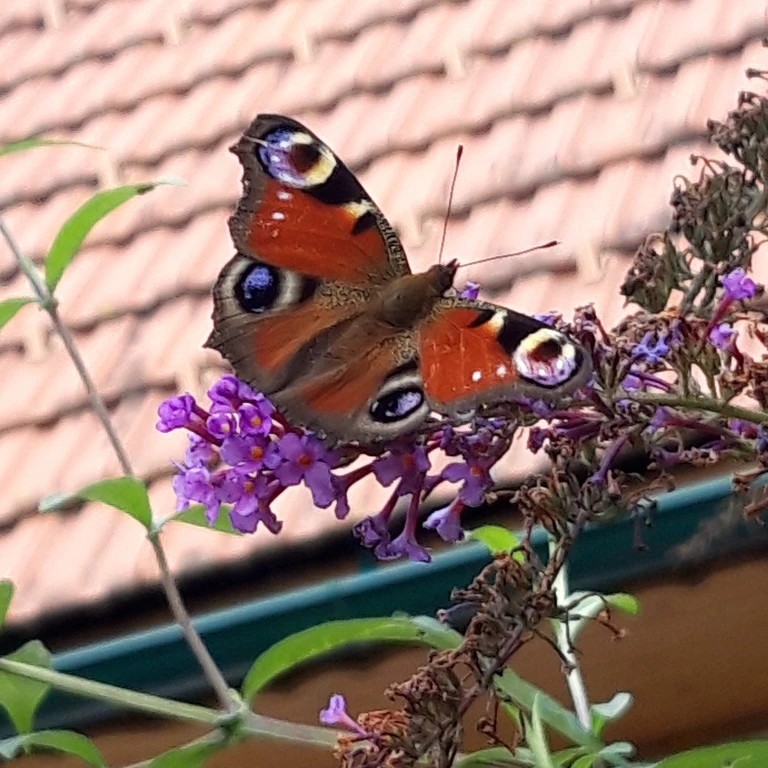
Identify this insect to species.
Aglais io
